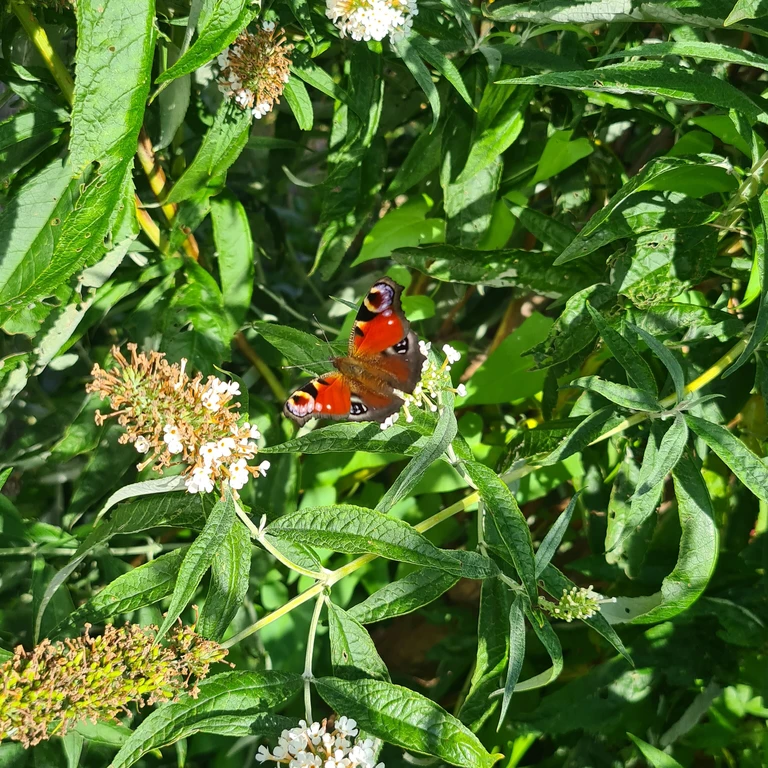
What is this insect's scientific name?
Aglais io
